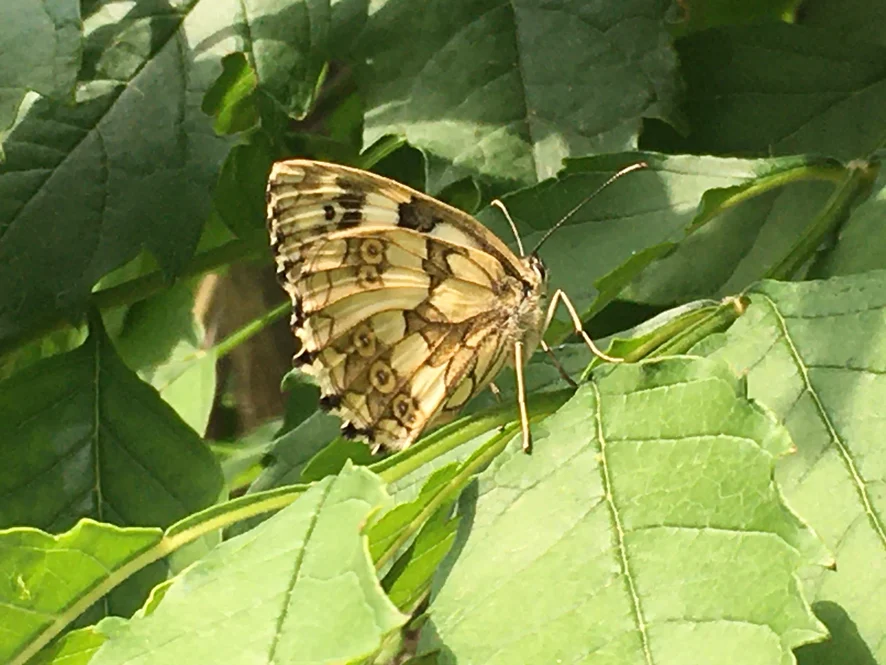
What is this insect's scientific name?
Melanargia galathea
